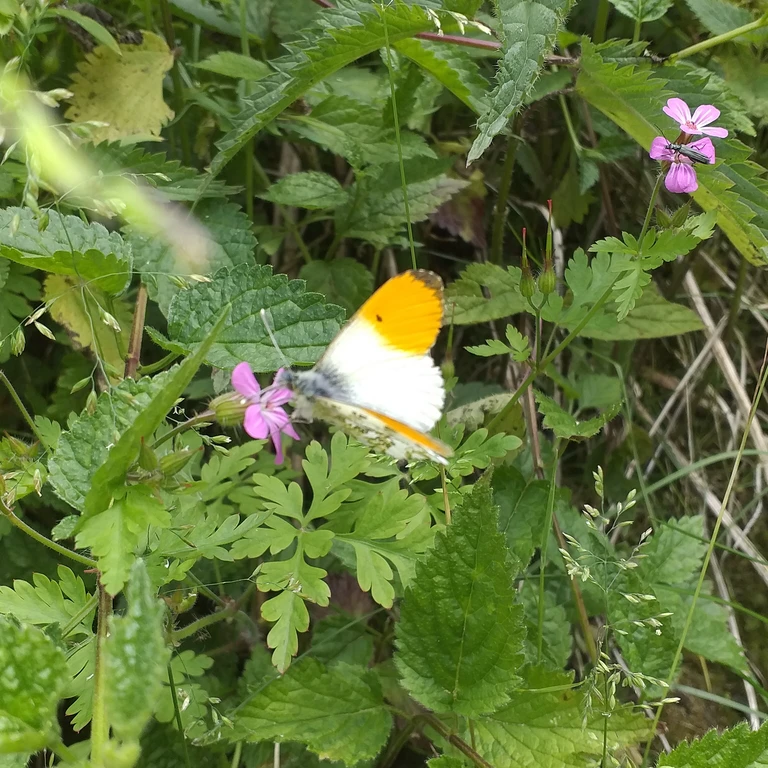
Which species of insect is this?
Anthocharis cardamines
